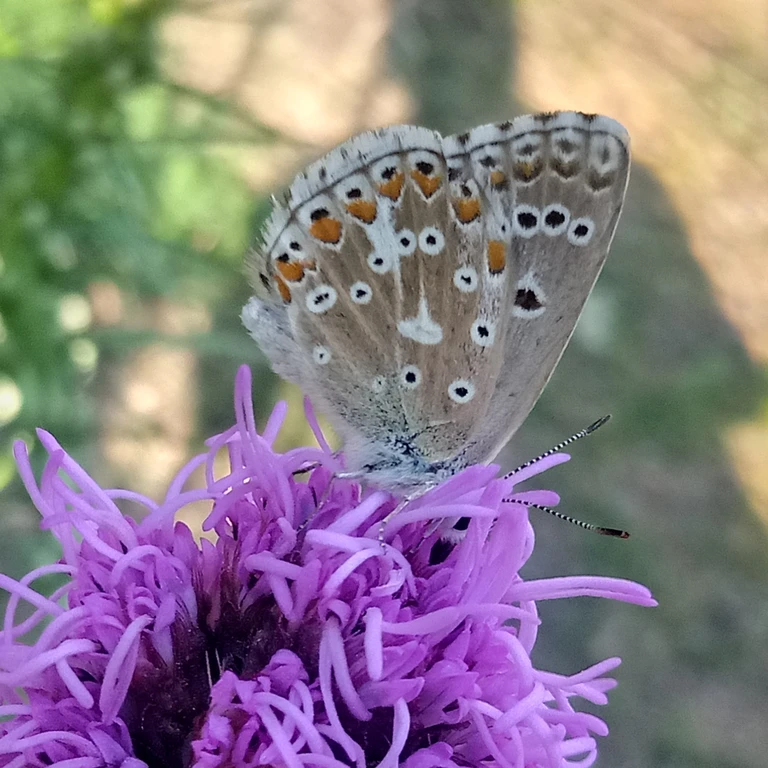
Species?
Lysandra bellargus
